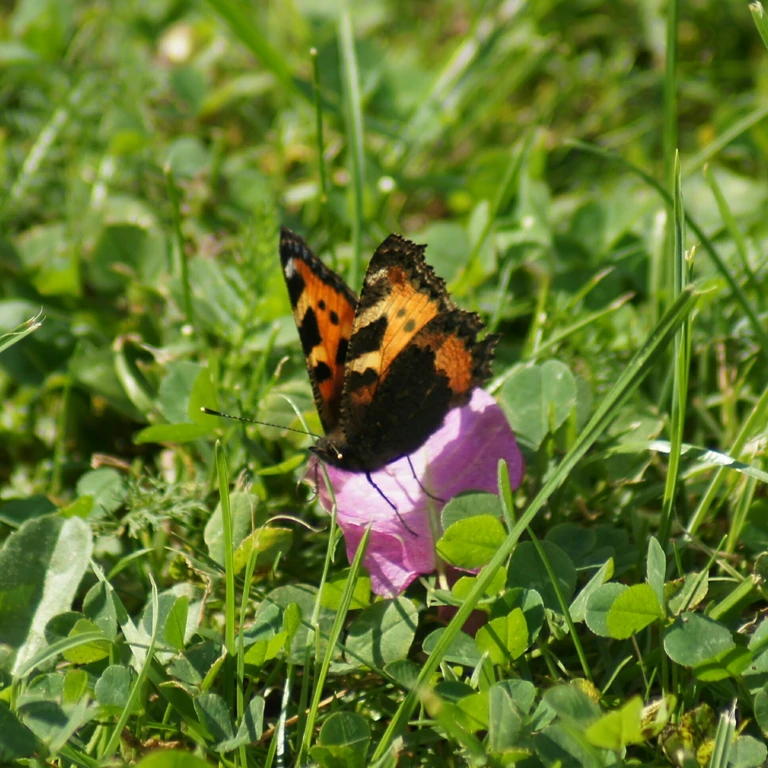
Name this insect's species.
Aglais urticae
